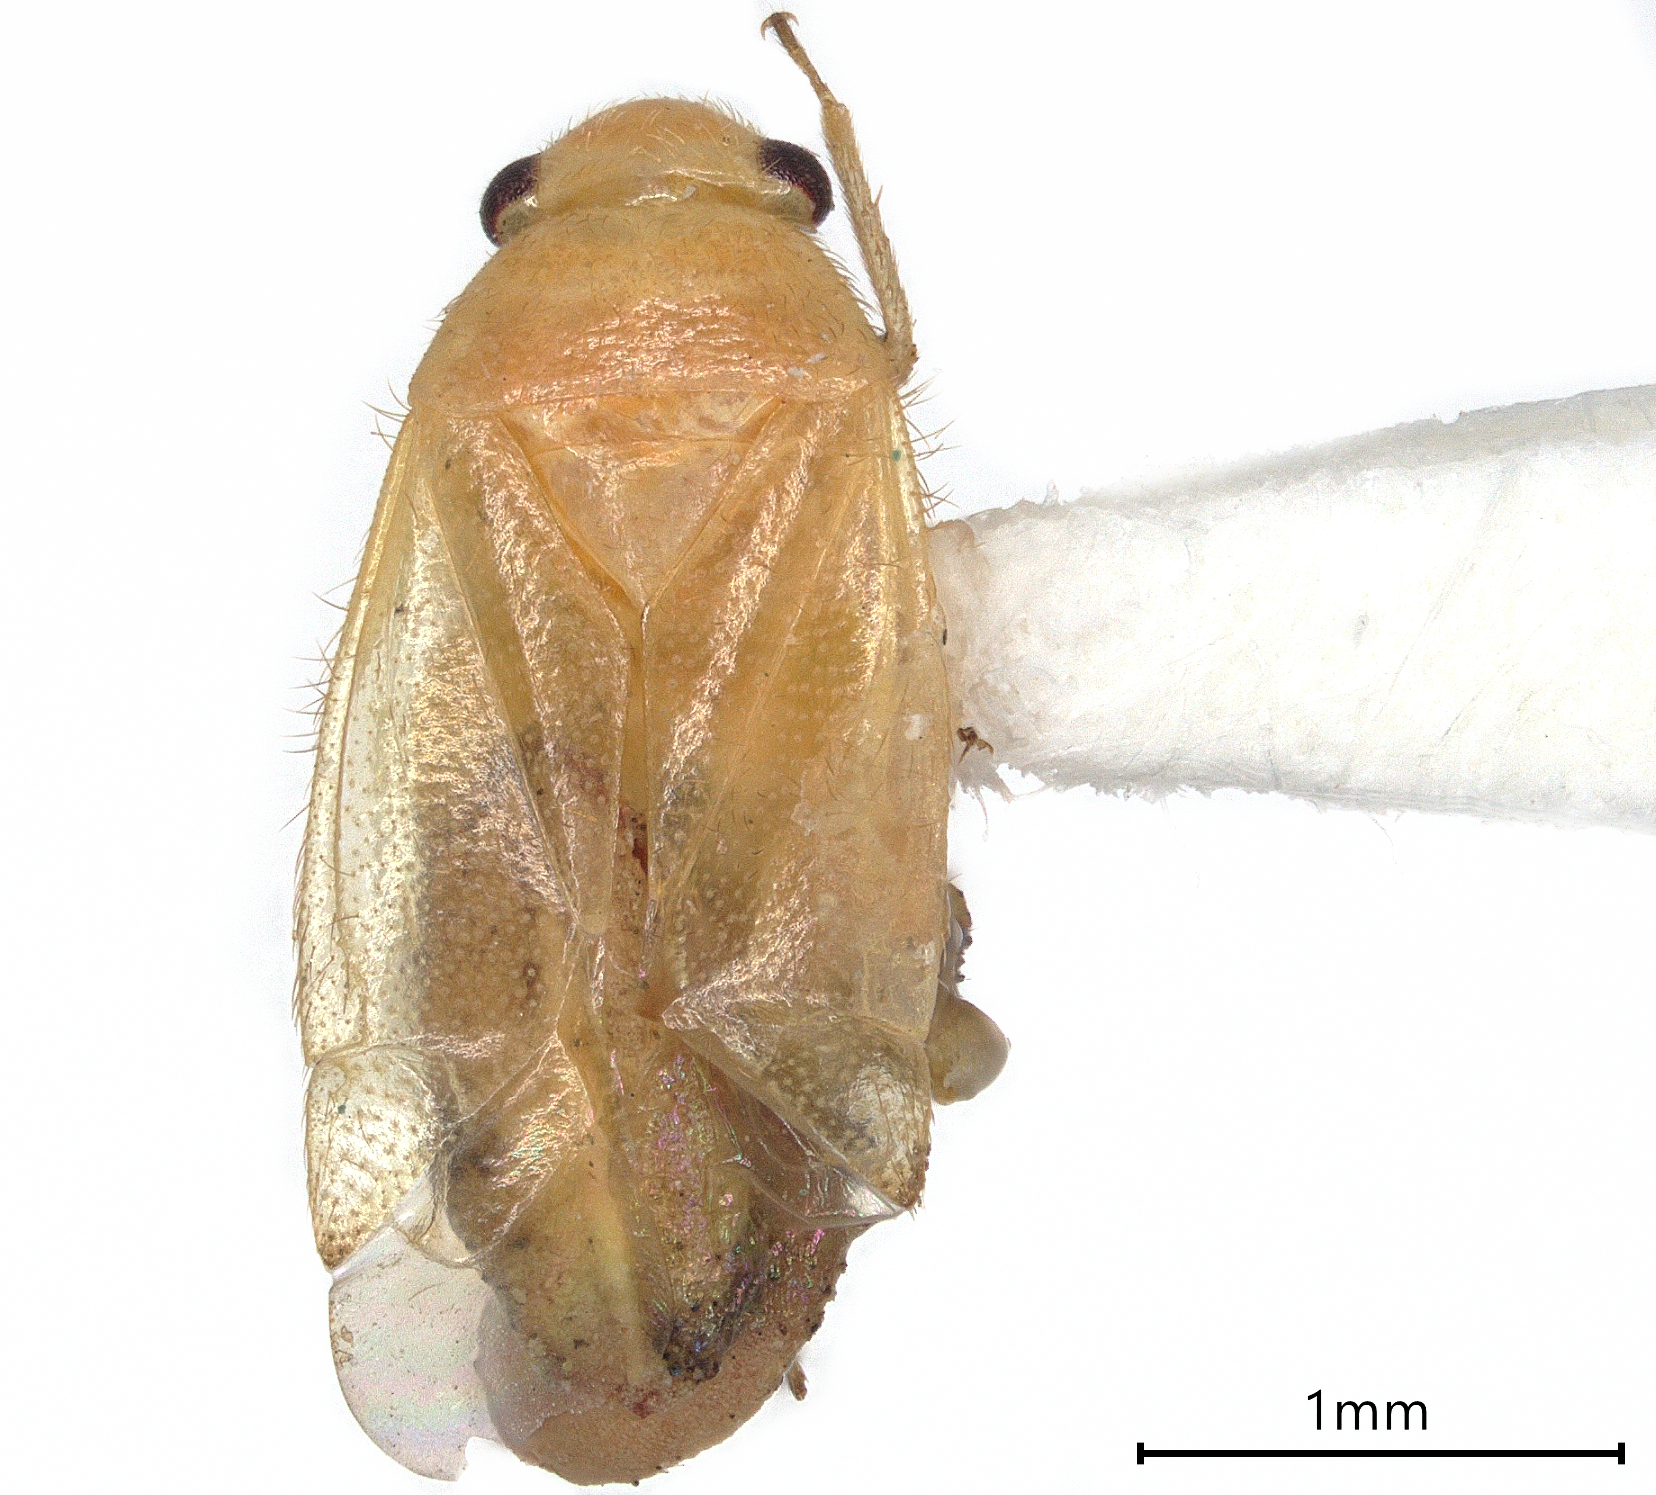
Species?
Xiphoidellus pallidus
